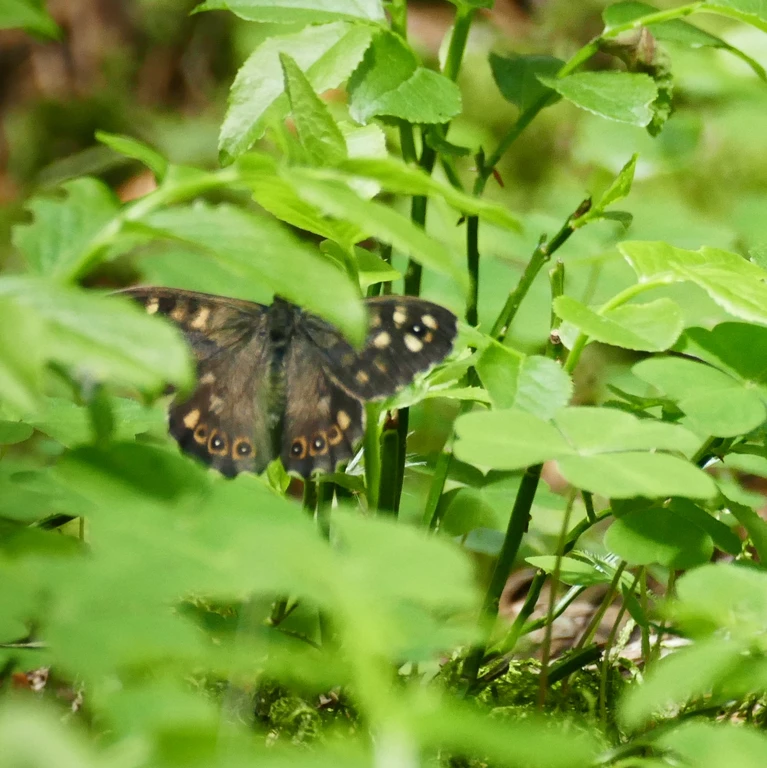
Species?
Pararge aegeria
